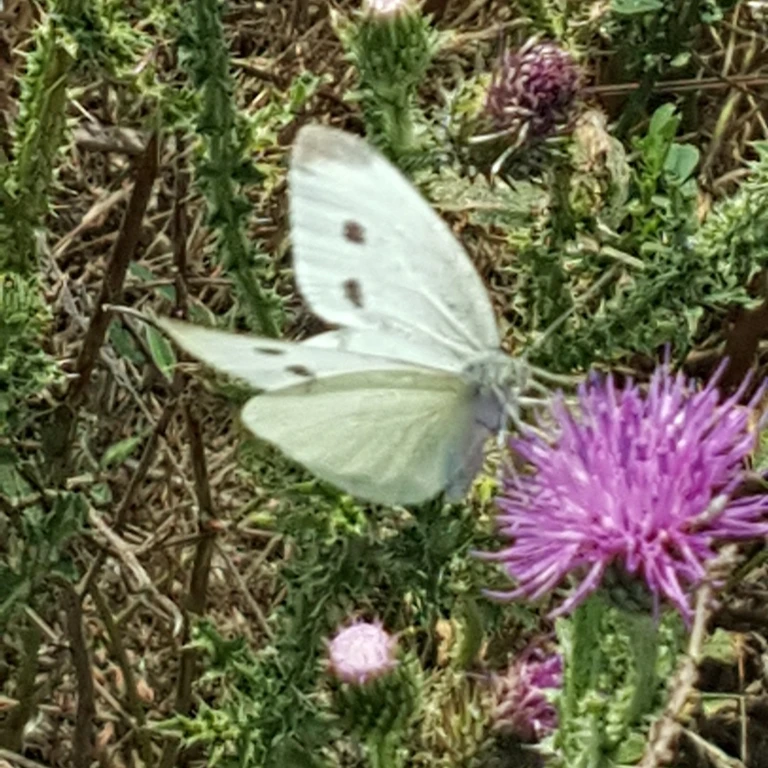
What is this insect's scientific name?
Pieris rapae
